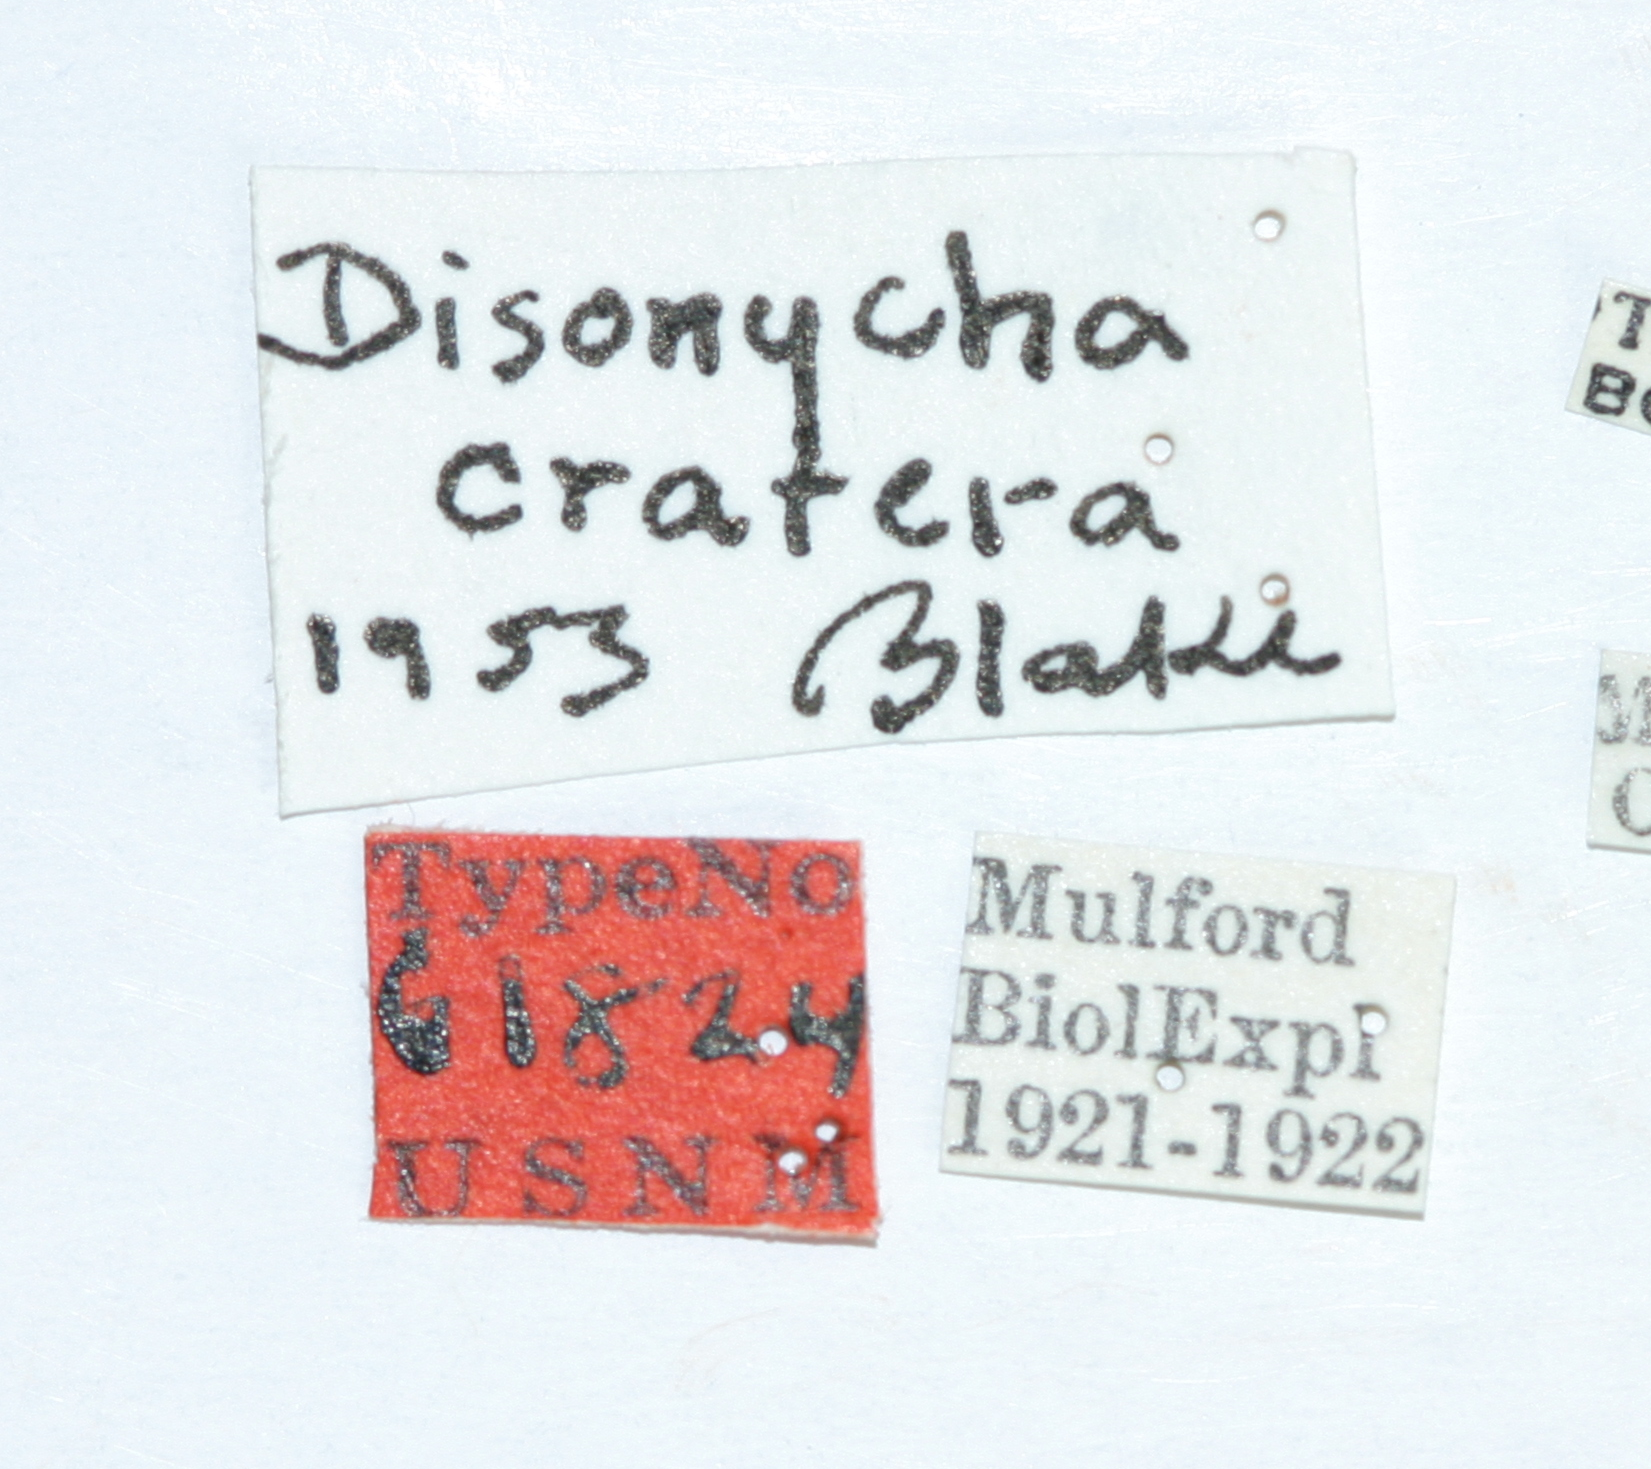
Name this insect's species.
Disonycha cratera
